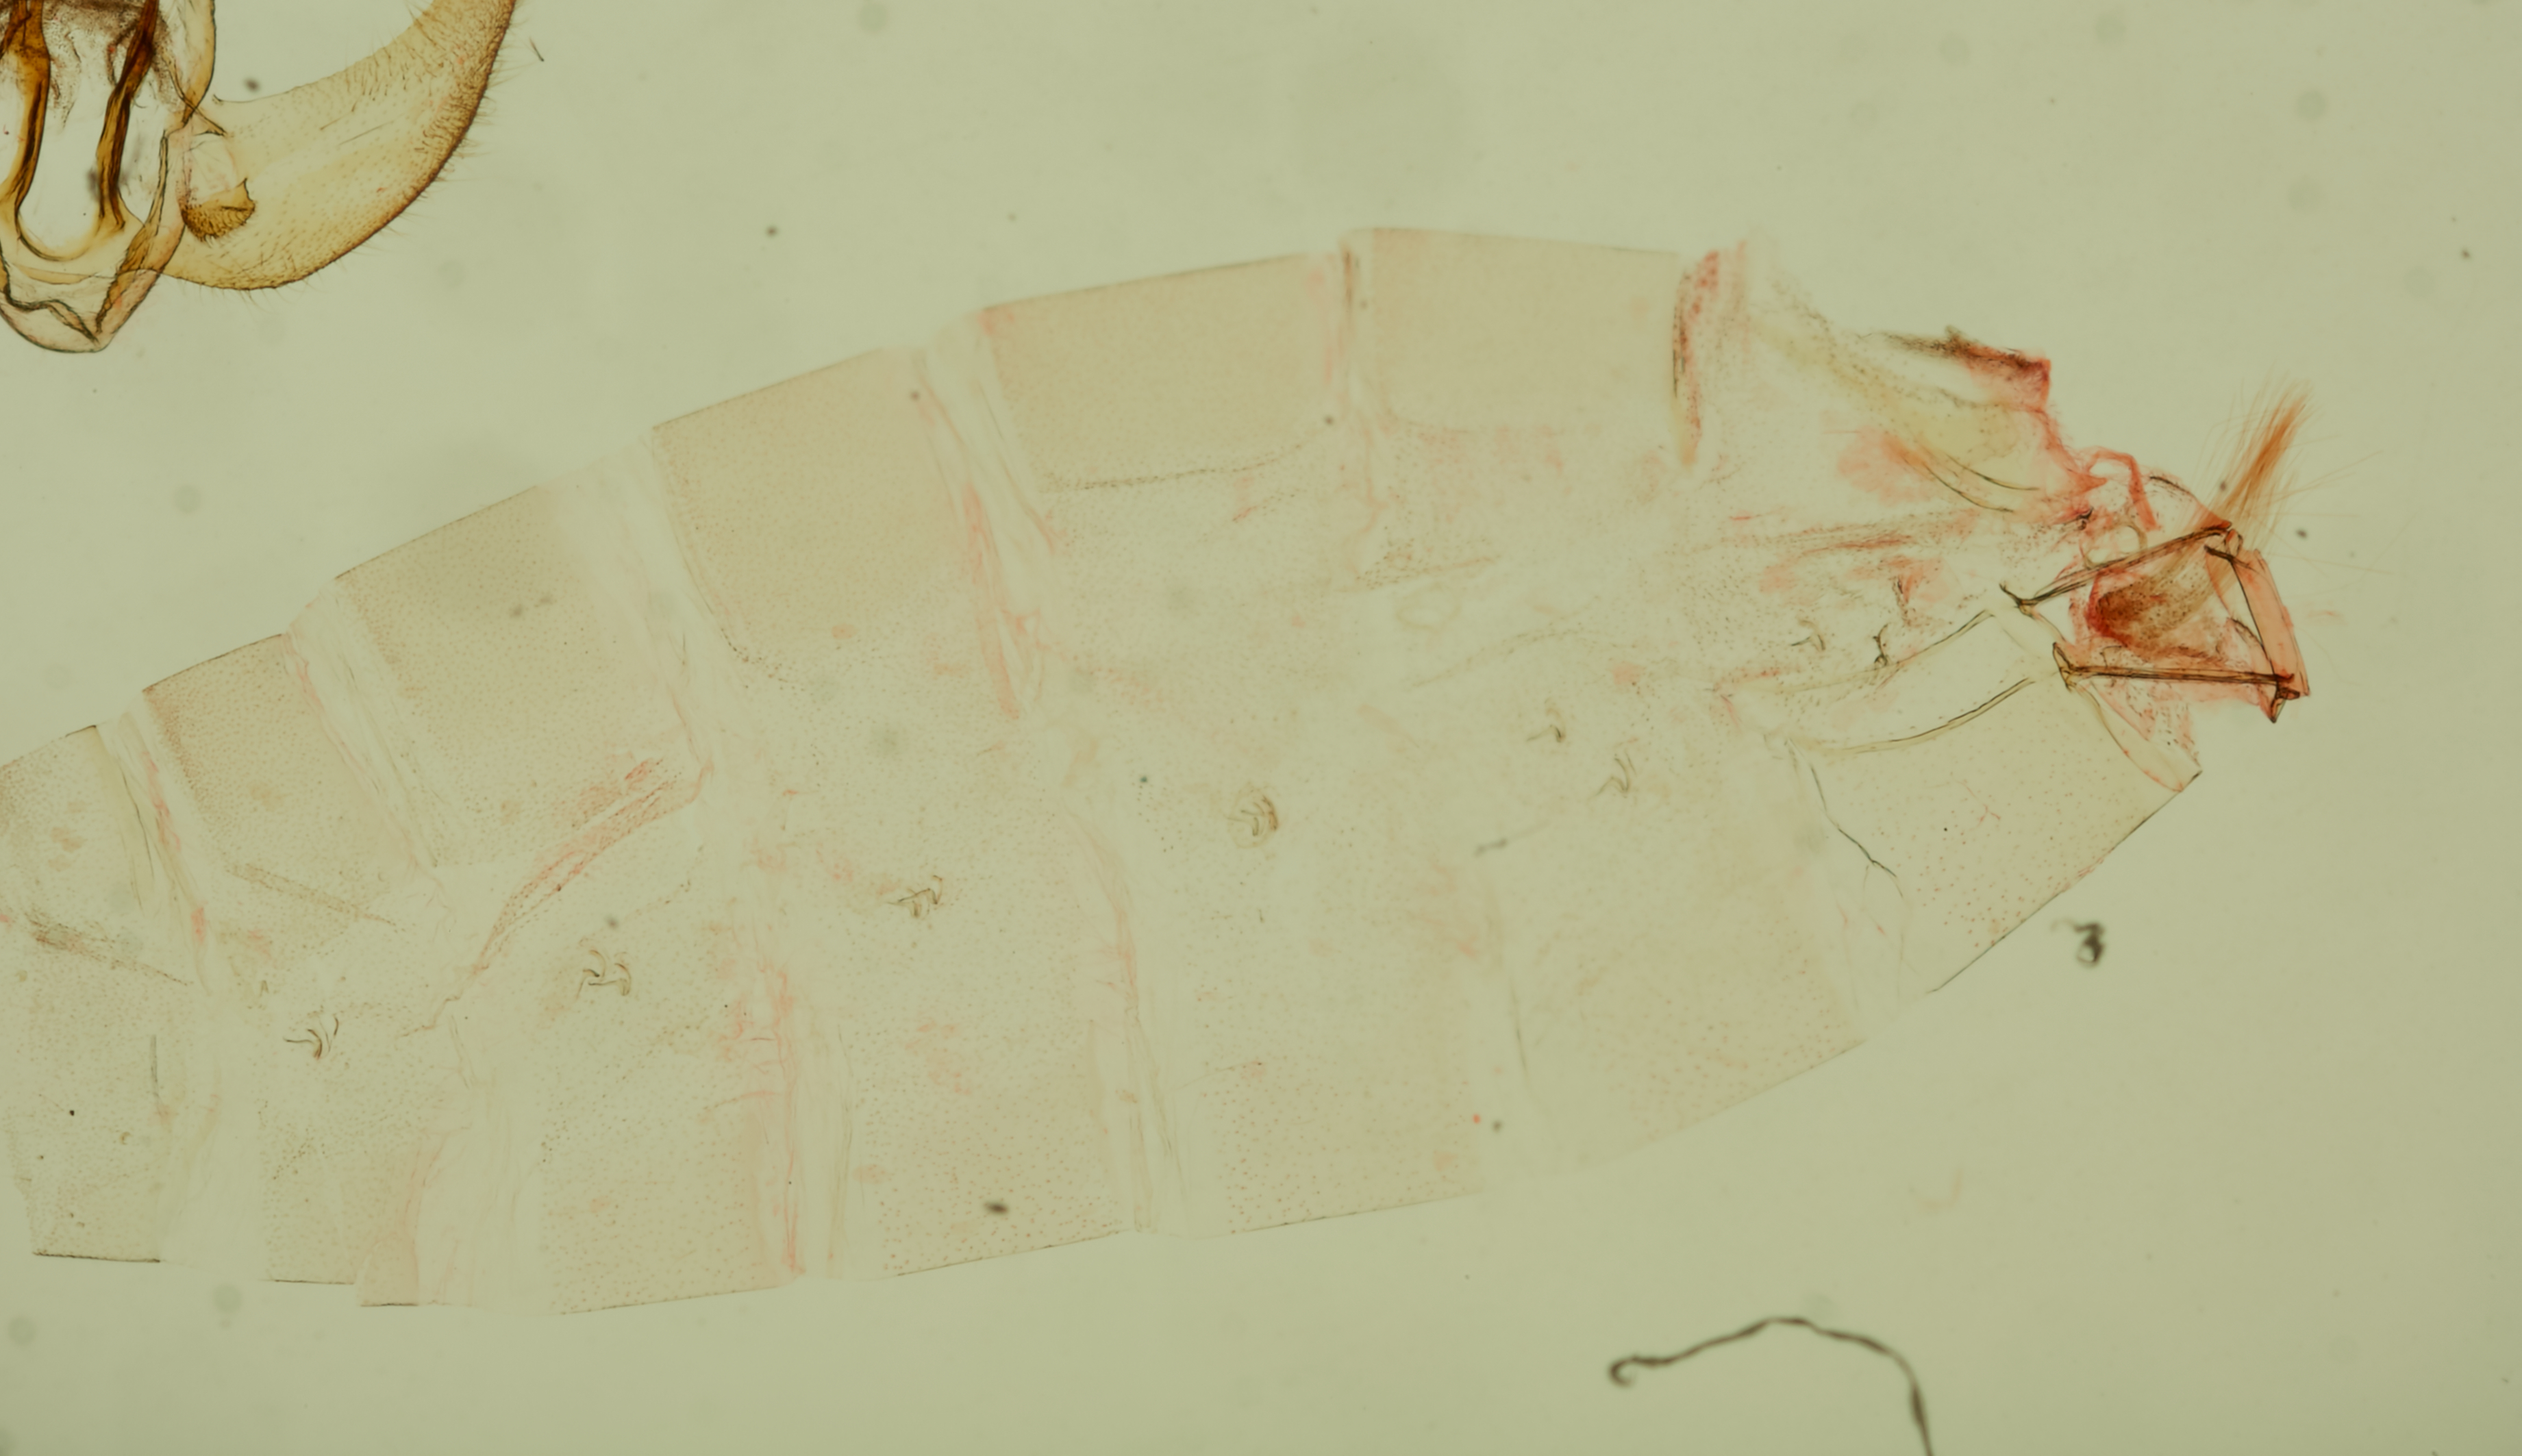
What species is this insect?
Coptotelia perseaphaga
